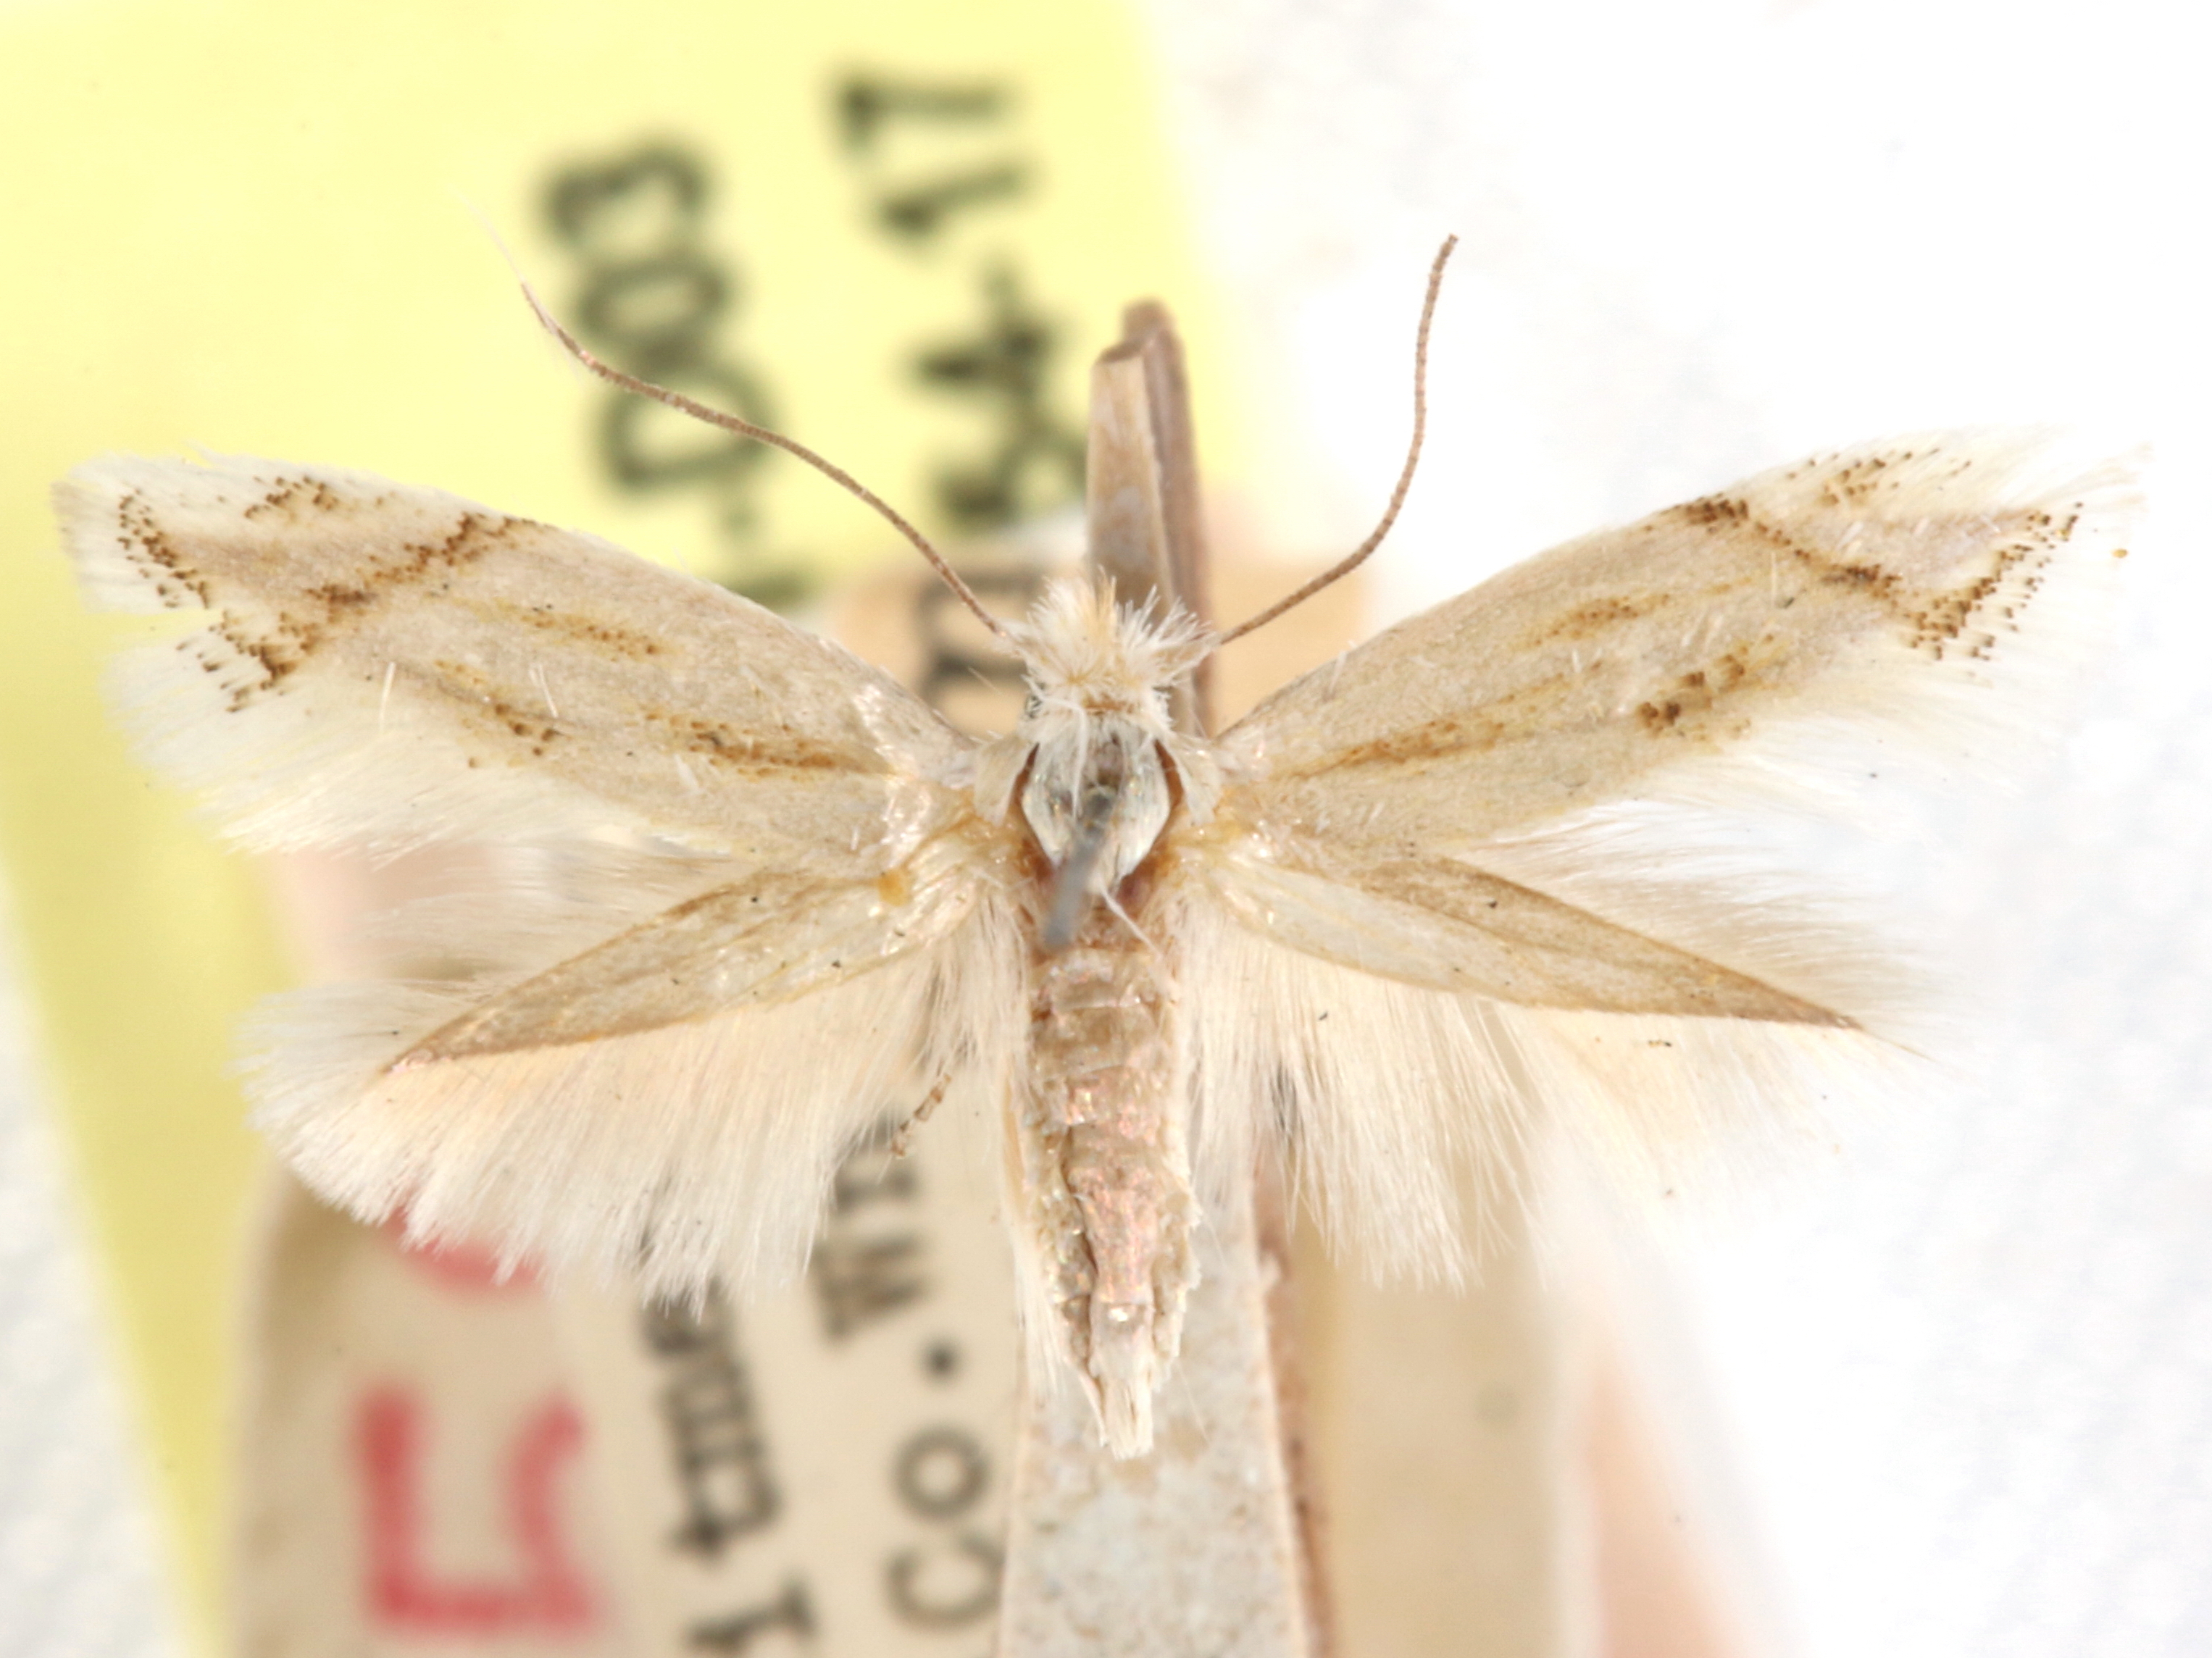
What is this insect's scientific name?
Bucculatrix longula
